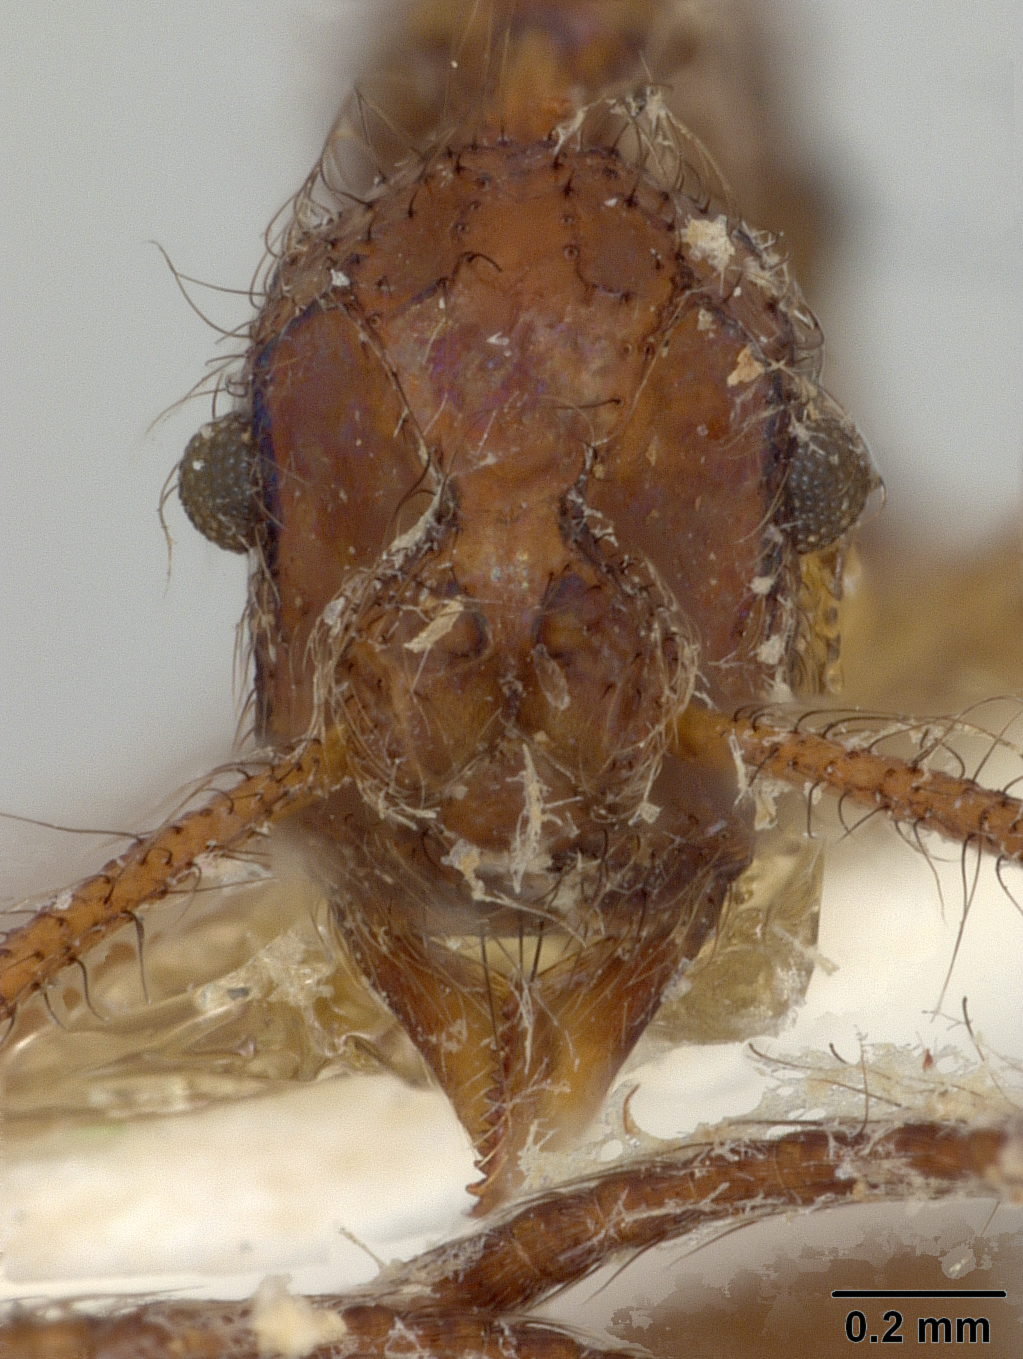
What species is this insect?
Apterostigma epinotale
